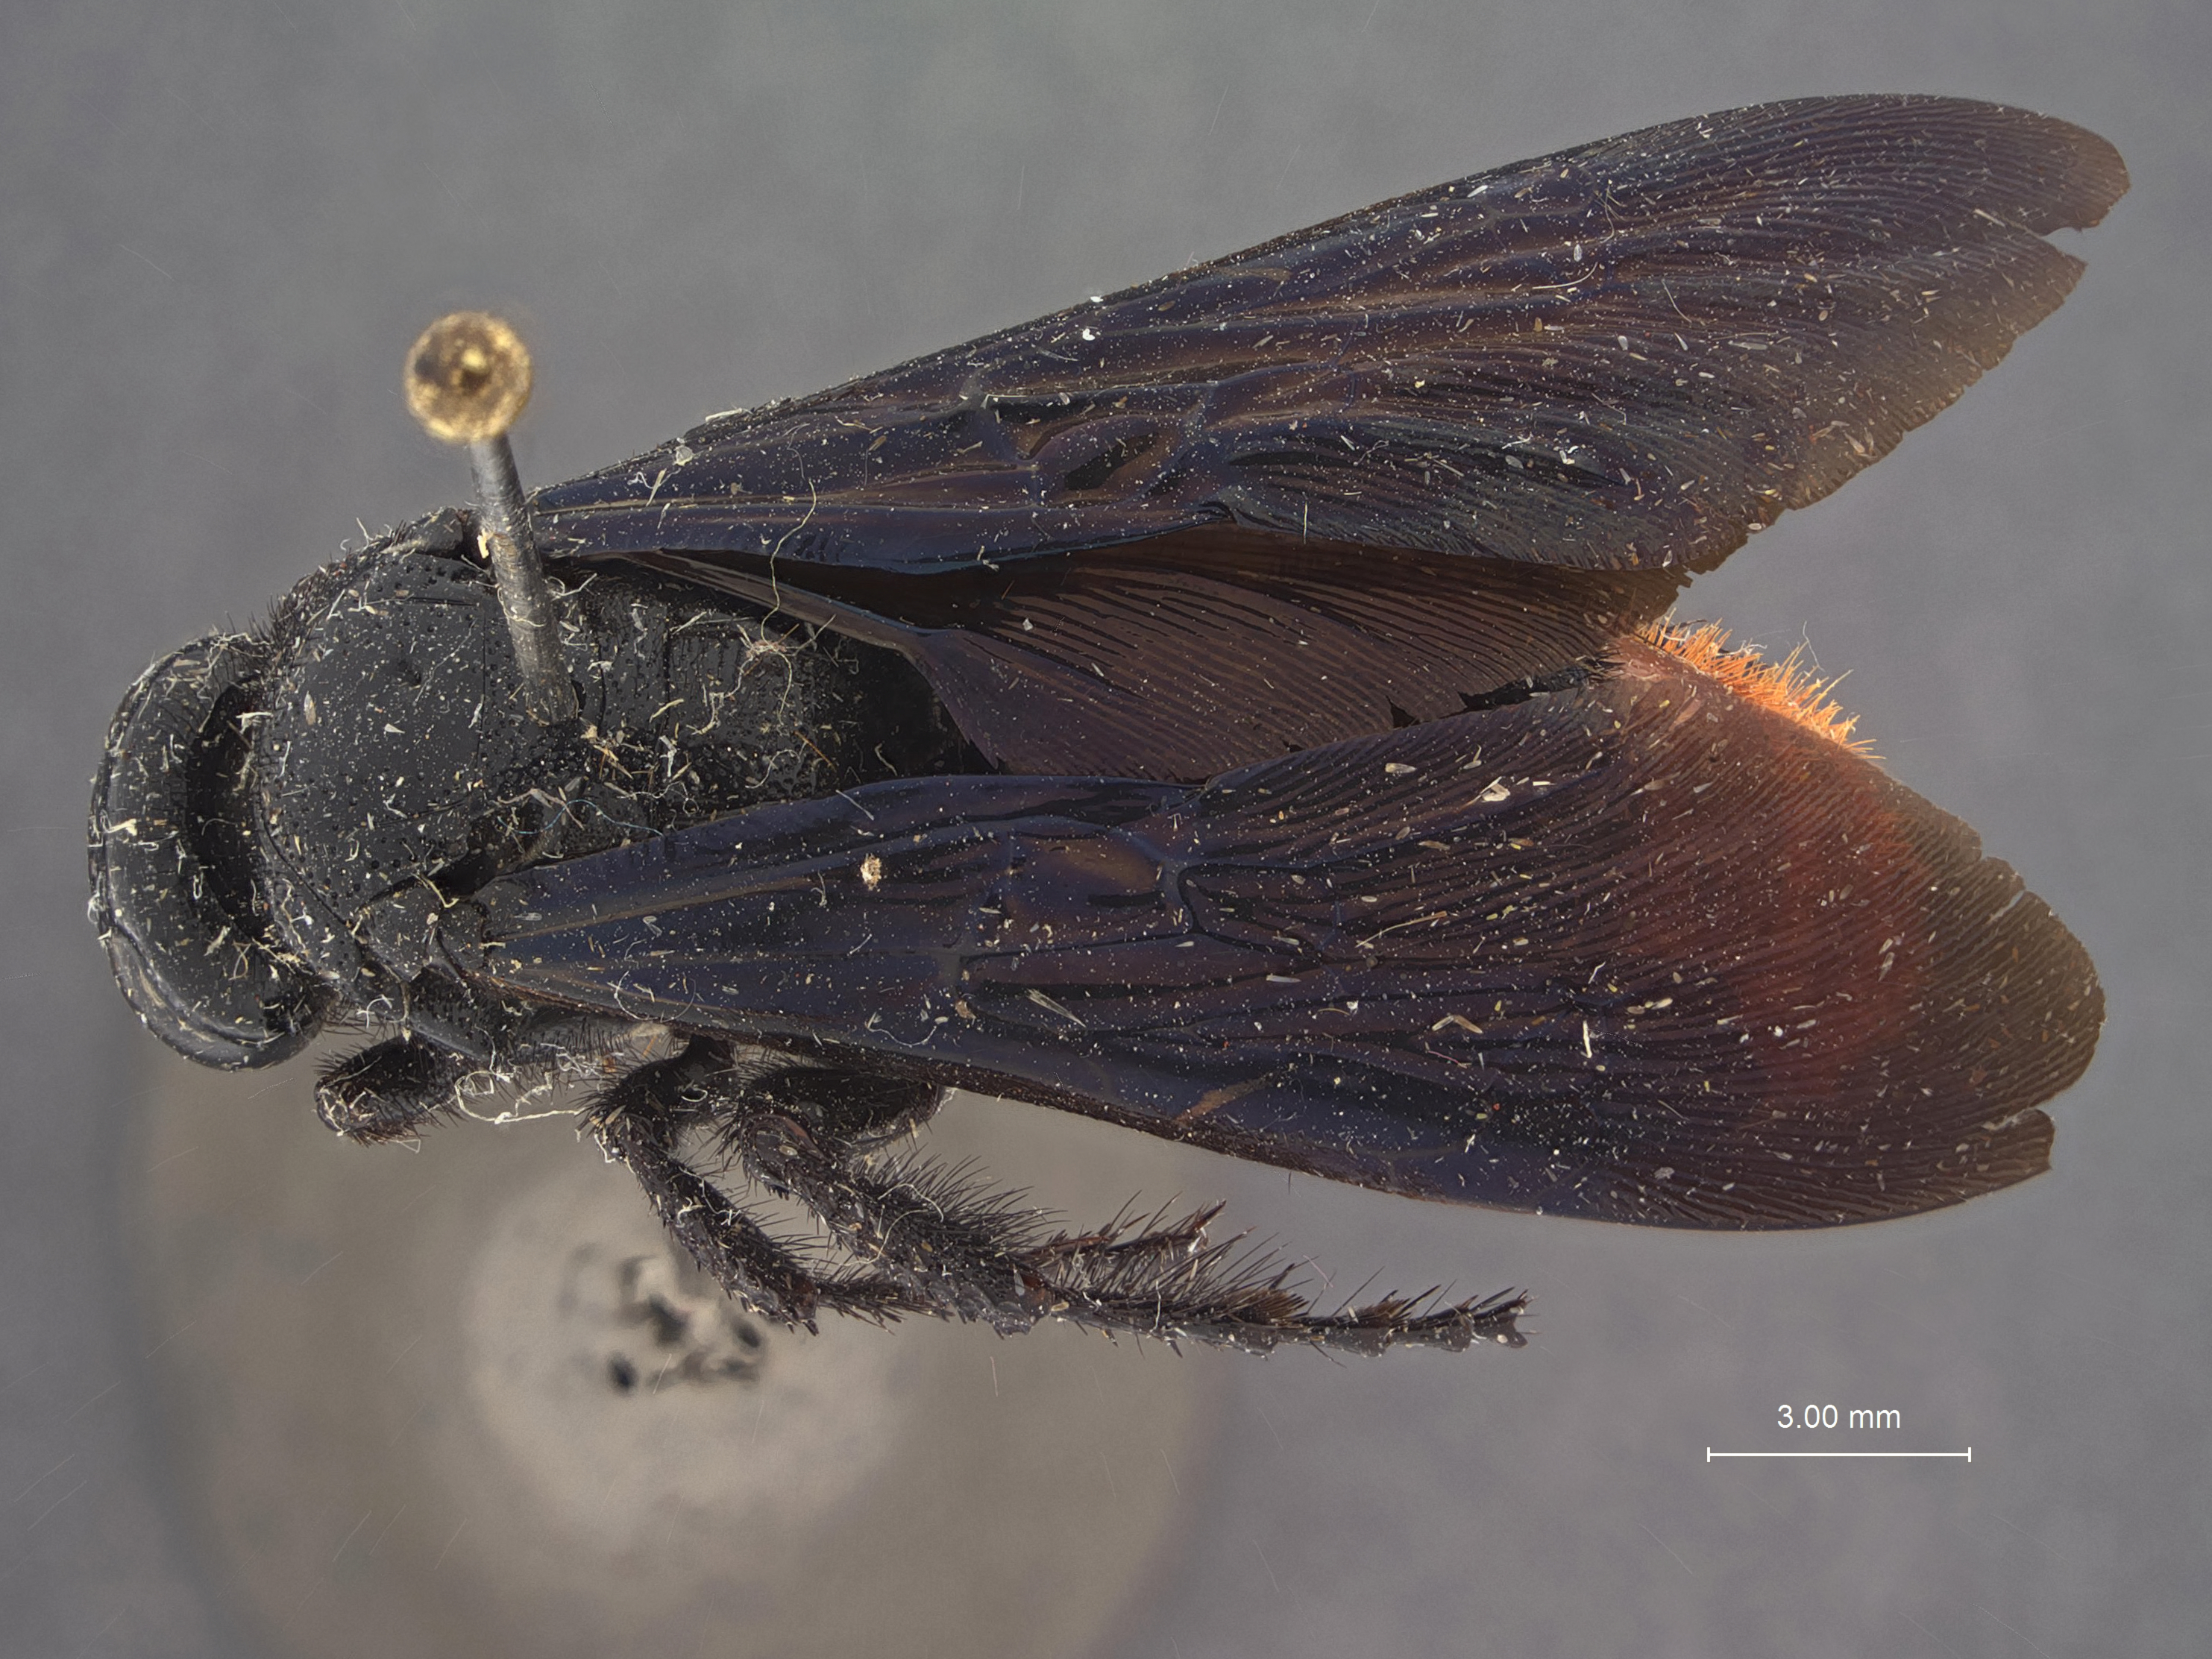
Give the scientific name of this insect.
Liacos erythrosoma
